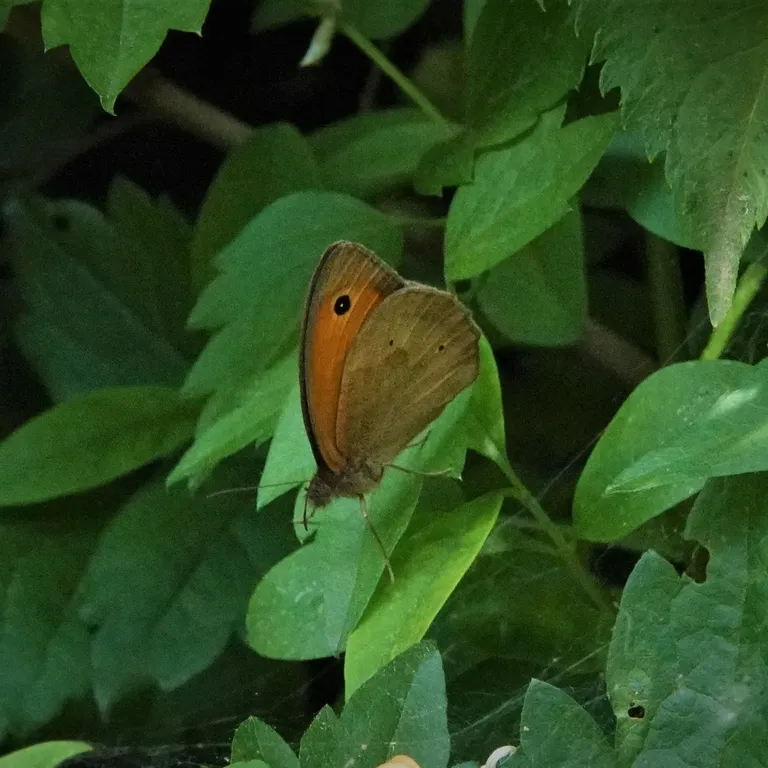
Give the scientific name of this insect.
Maniola jurtina
